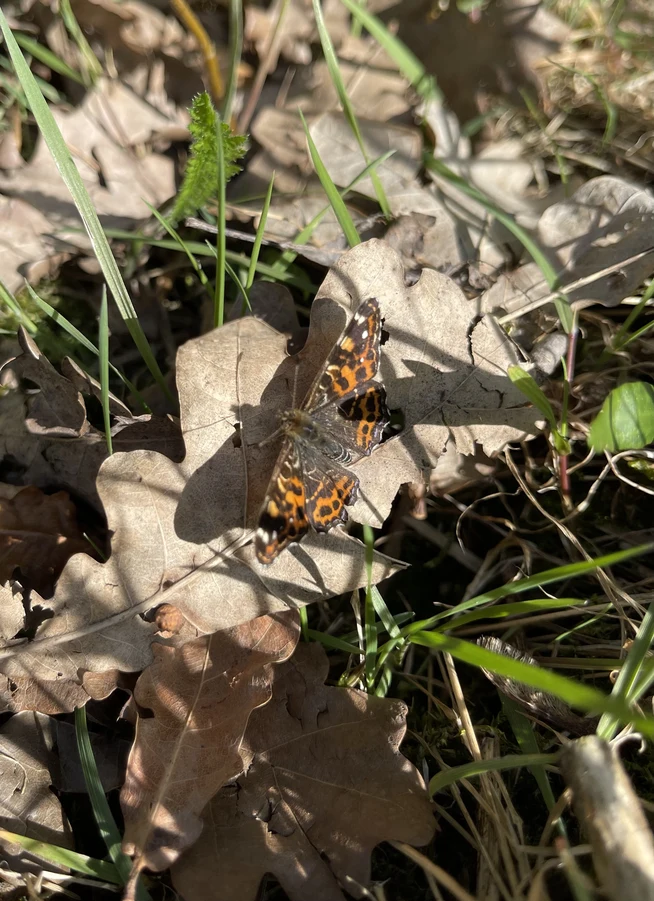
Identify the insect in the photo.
Araschnia levana
